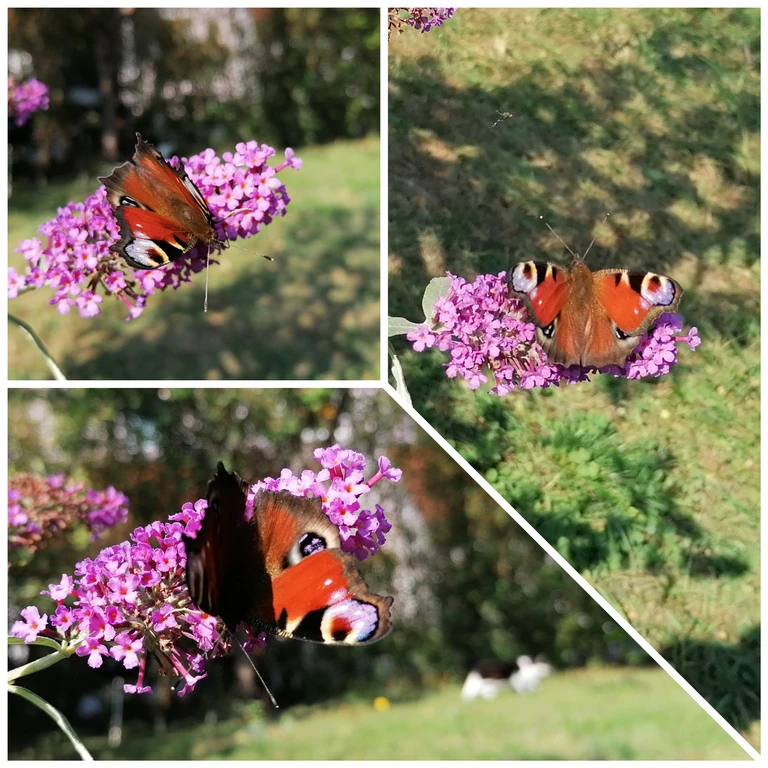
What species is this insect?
Aglais io
